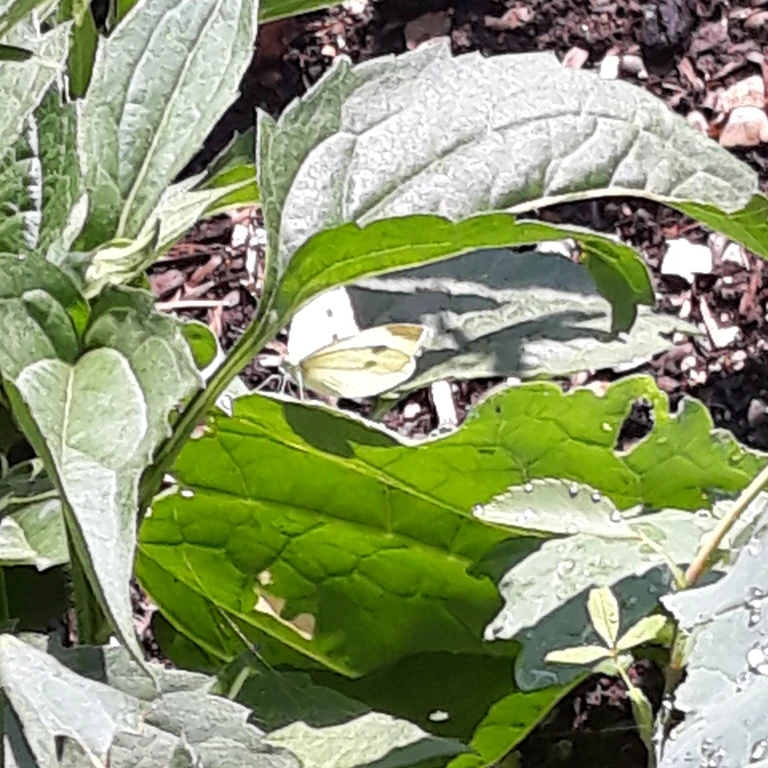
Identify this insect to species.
Pieris rapae
